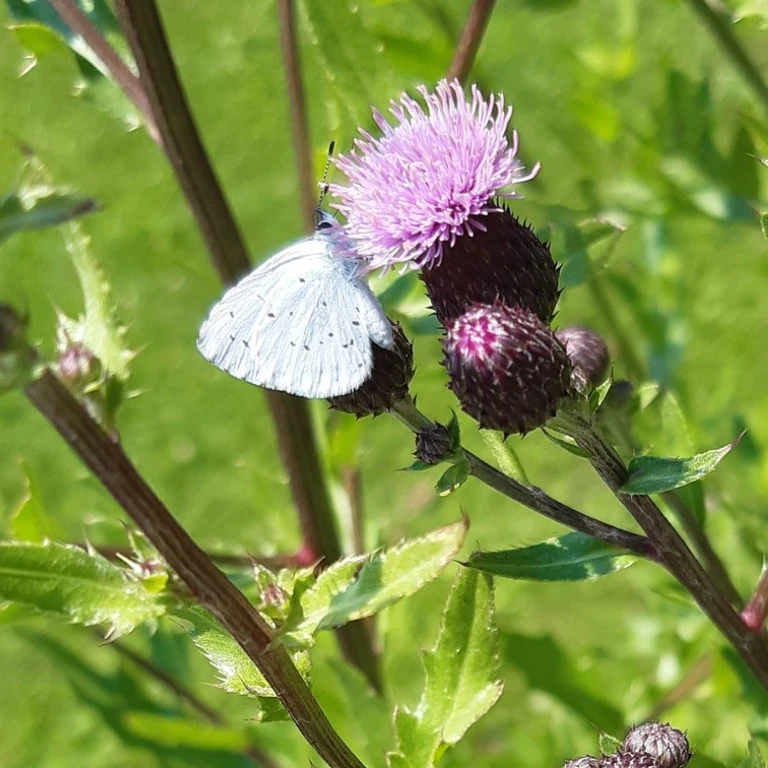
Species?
Celastrina argiolus
